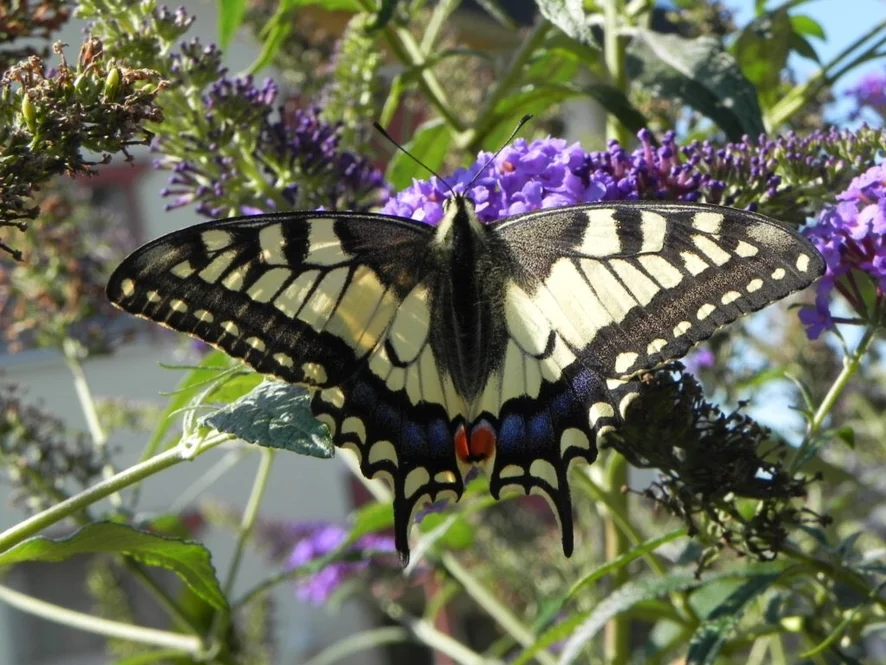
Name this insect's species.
Papilio machaon
